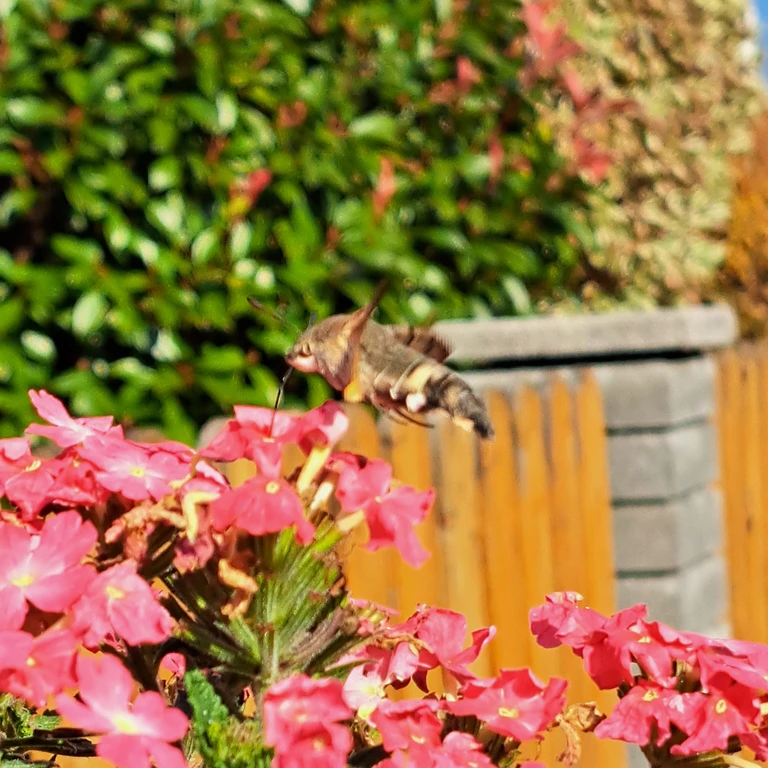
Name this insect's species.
Macroglossum stellatarum
